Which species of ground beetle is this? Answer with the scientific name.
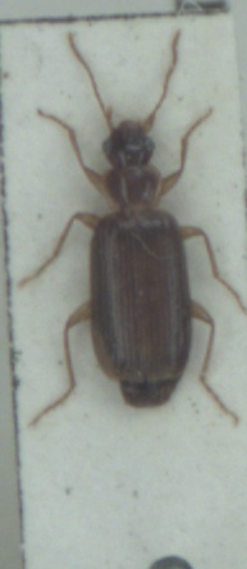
Dromius meridionalis
